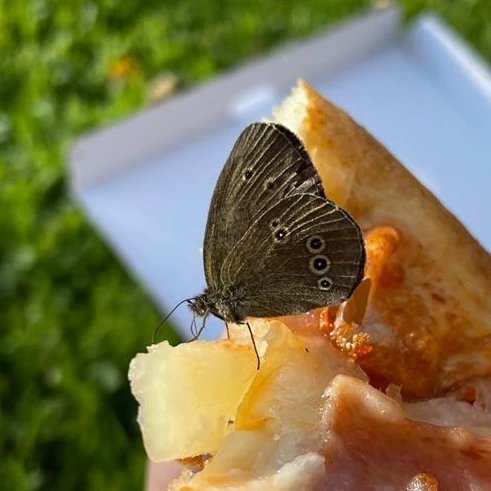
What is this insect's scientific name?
Aphantopus hyperantus
